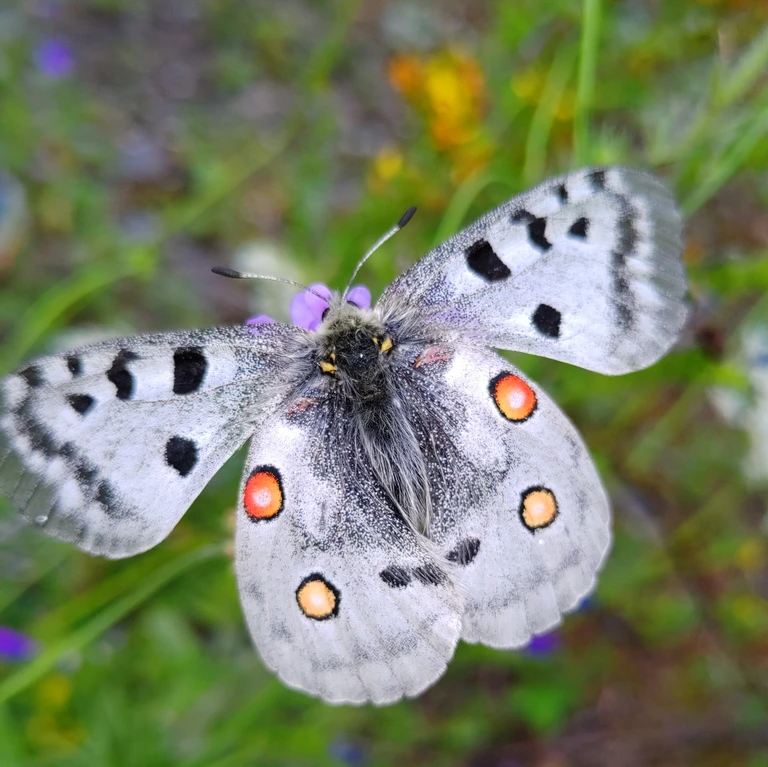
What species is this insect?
Parnassius apollo
